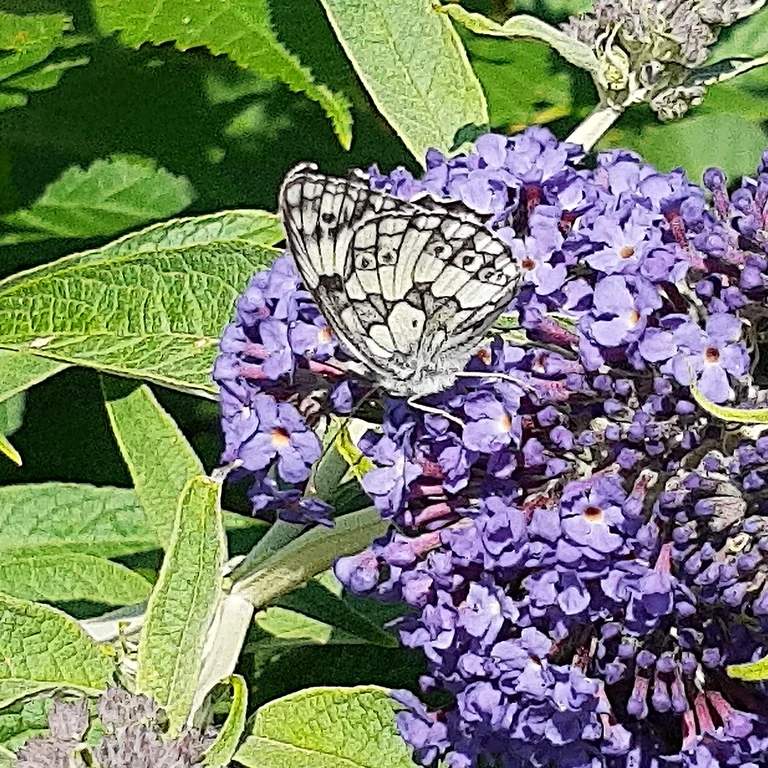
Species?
Melanargia galathea
